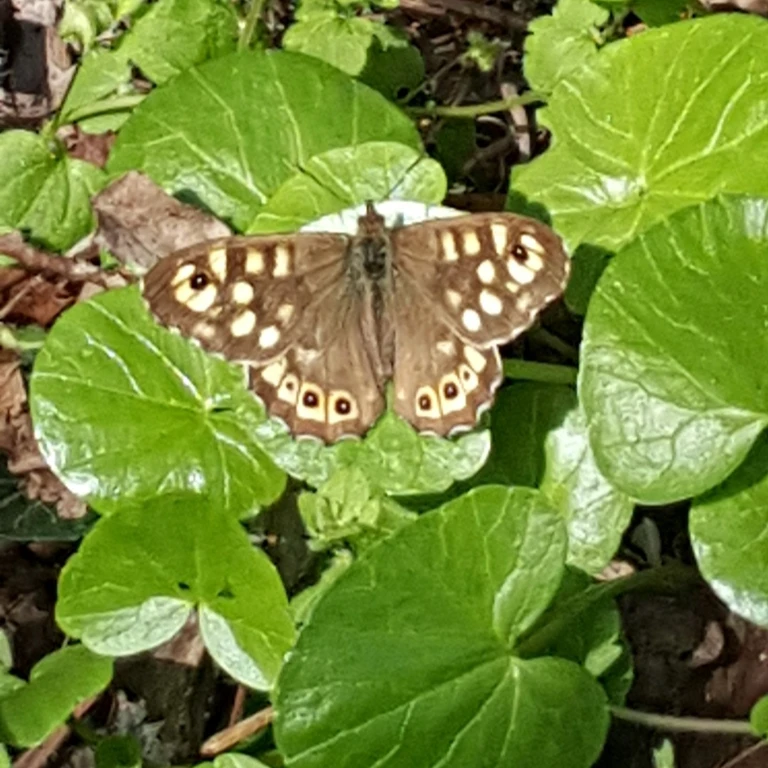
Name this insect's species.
Pararge aegeria
